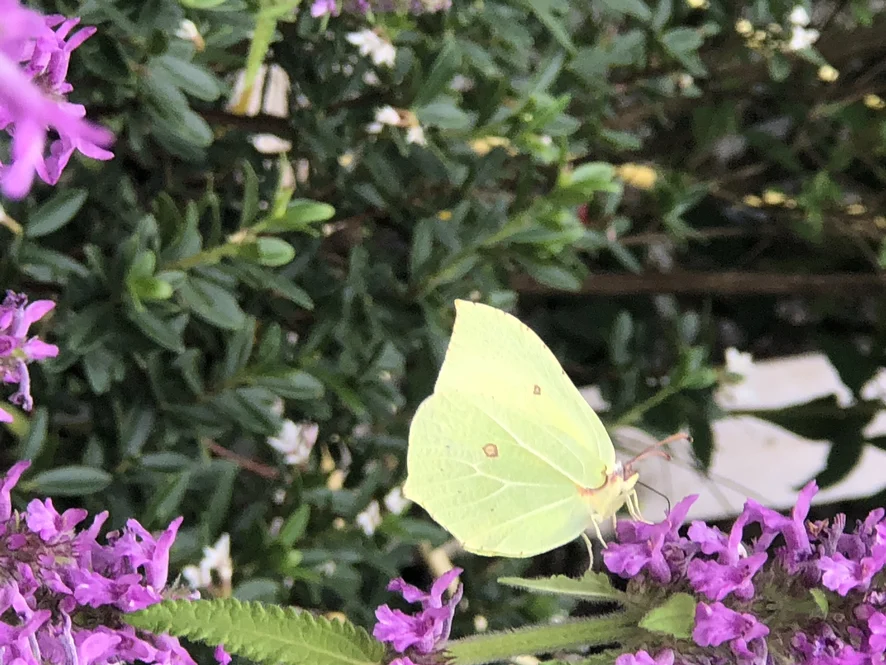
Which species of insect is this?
Gonepteryx rhamni
